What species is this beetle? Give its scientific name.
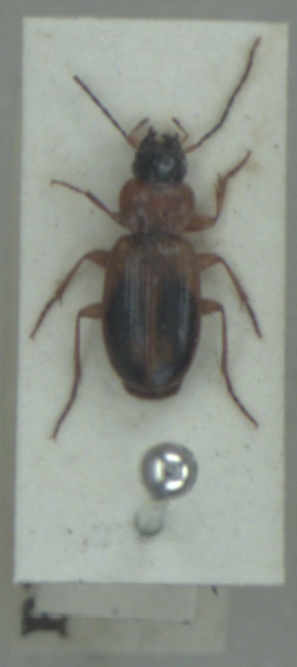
Badister bullatus
